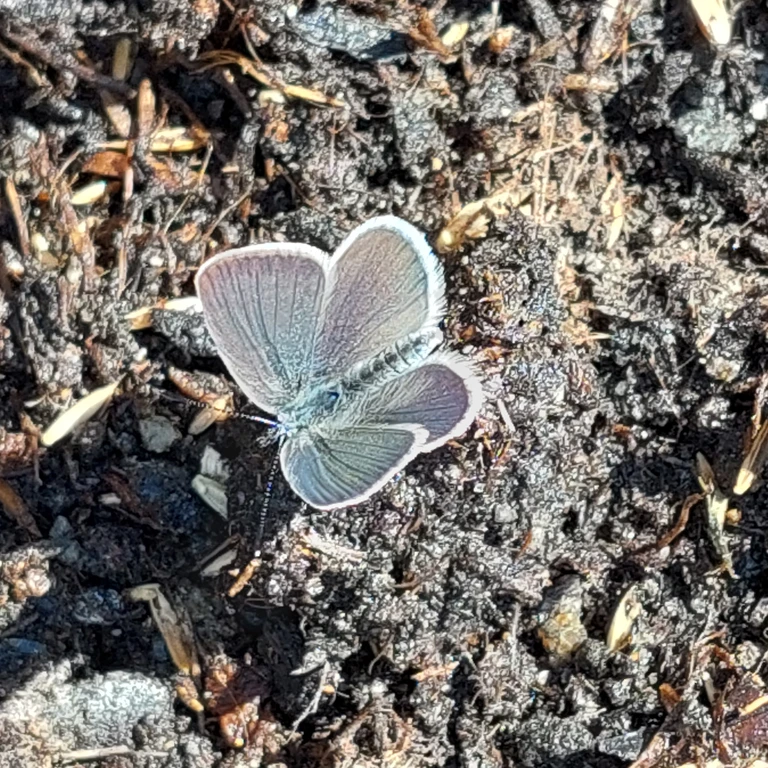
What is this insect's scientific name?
Cupido minimus
